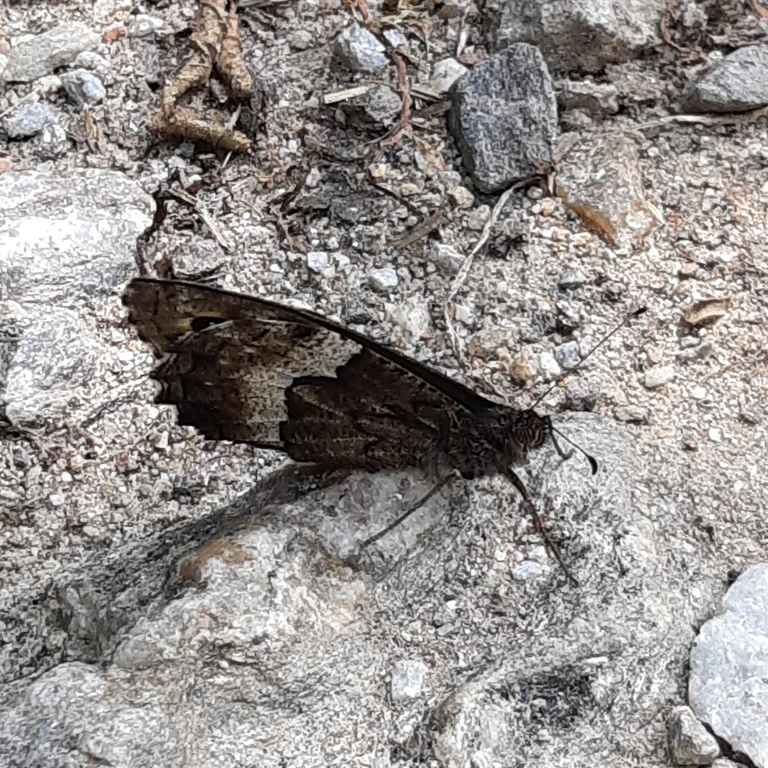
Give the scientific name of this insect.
Hipparchia fagi
